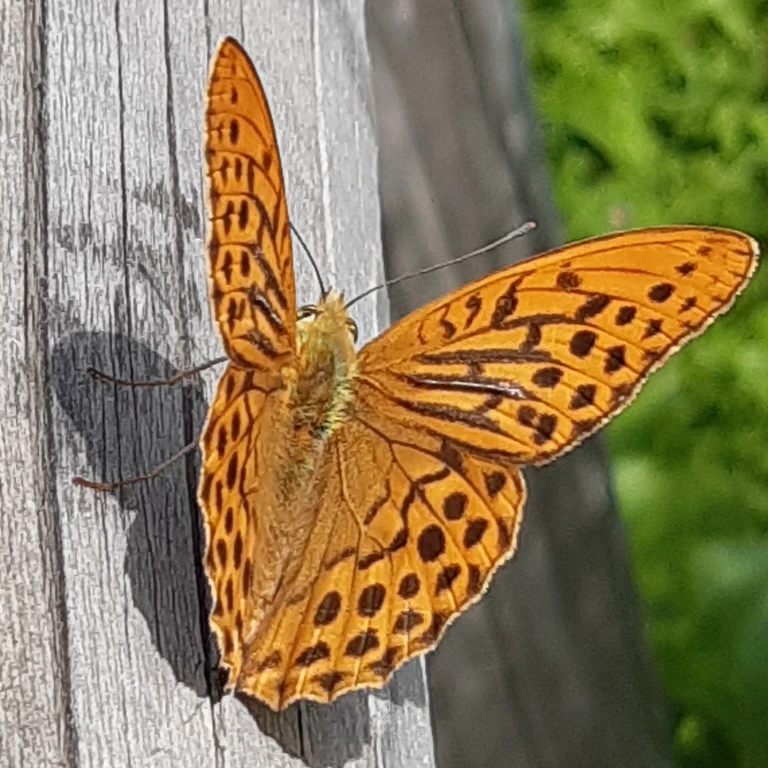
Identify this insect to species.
Argynnis paphia
